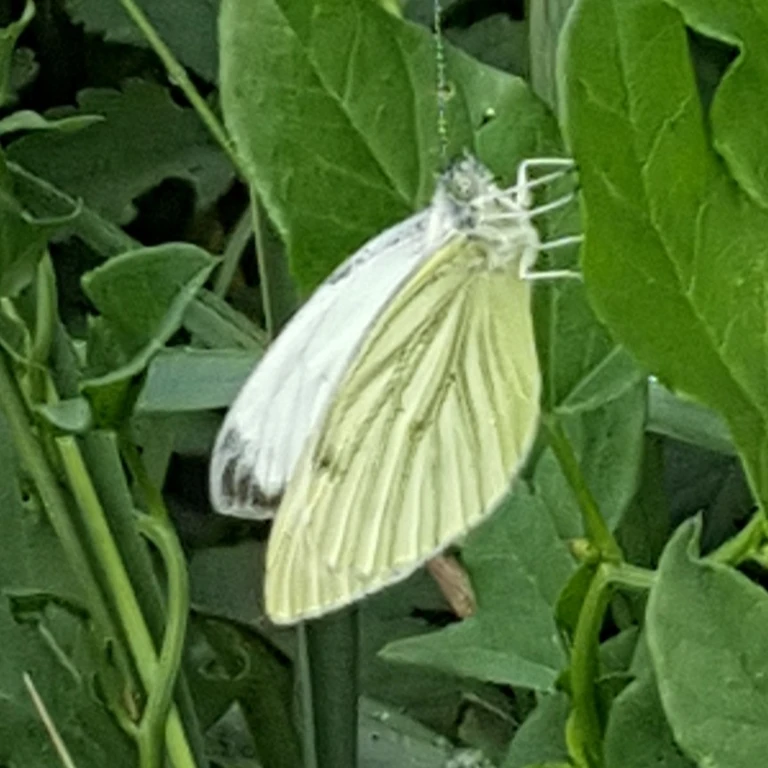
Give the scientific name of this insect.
Pieris napi
